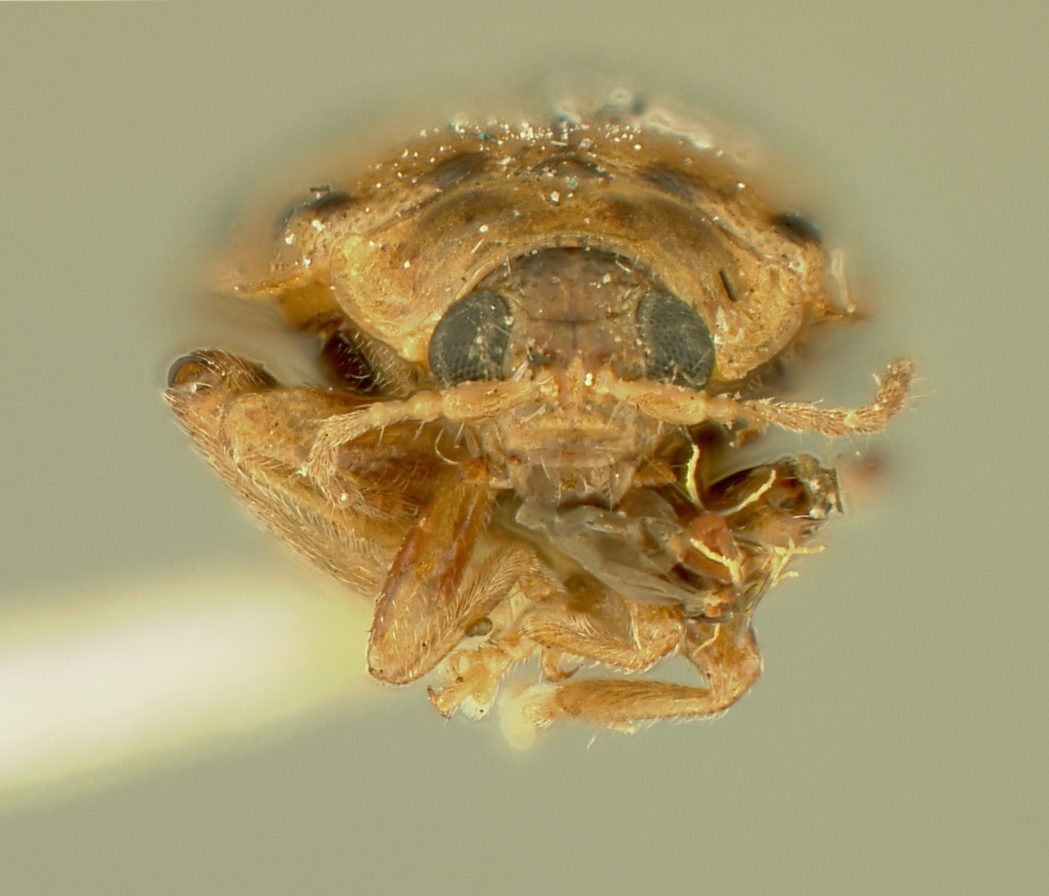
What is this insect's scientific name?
Oedionychis obsidiana (also Oedionychus obsidiana)
